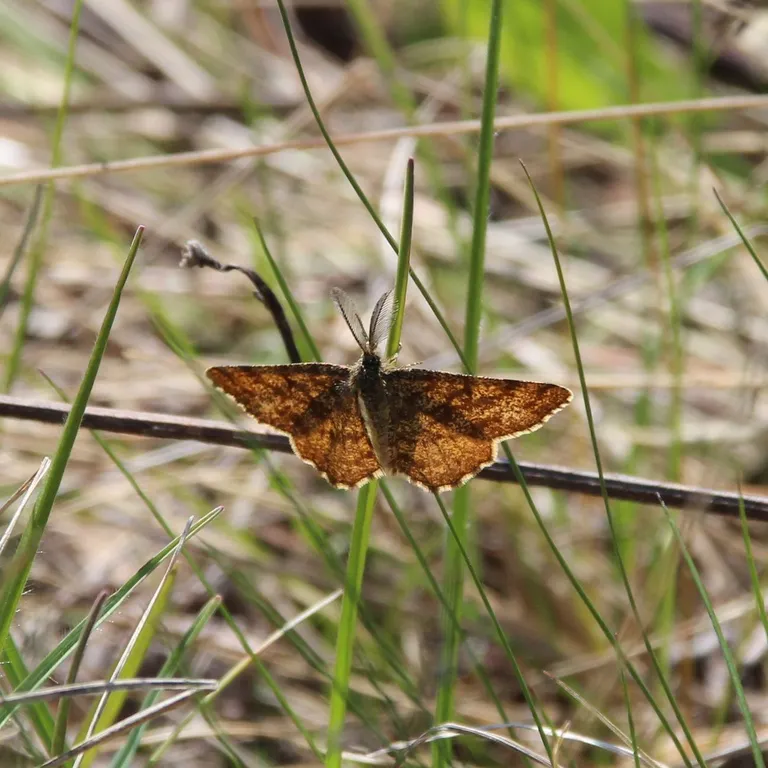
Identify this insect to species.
Ematurga atomaria
